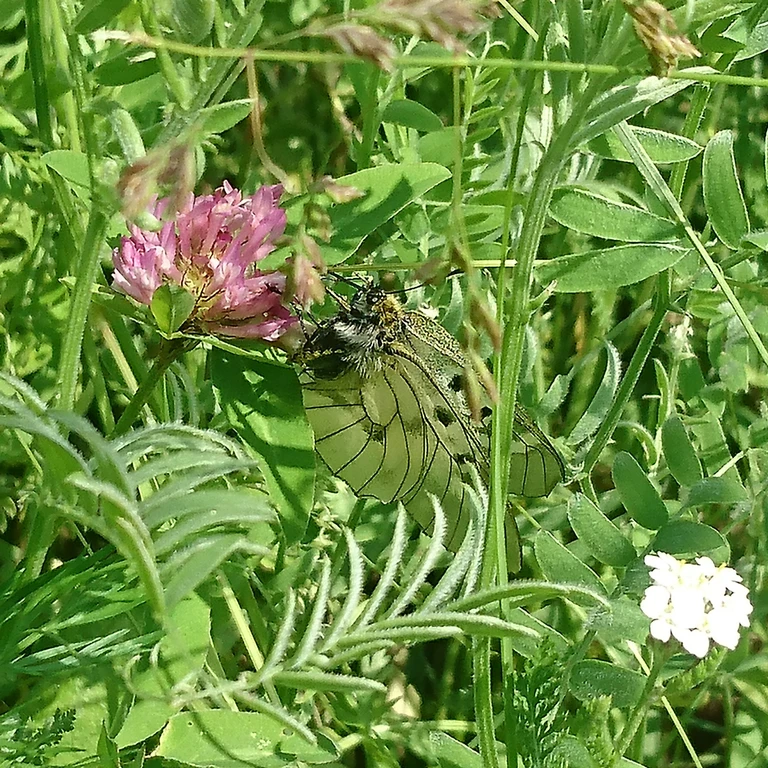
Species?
Parnassius mnemosyne
